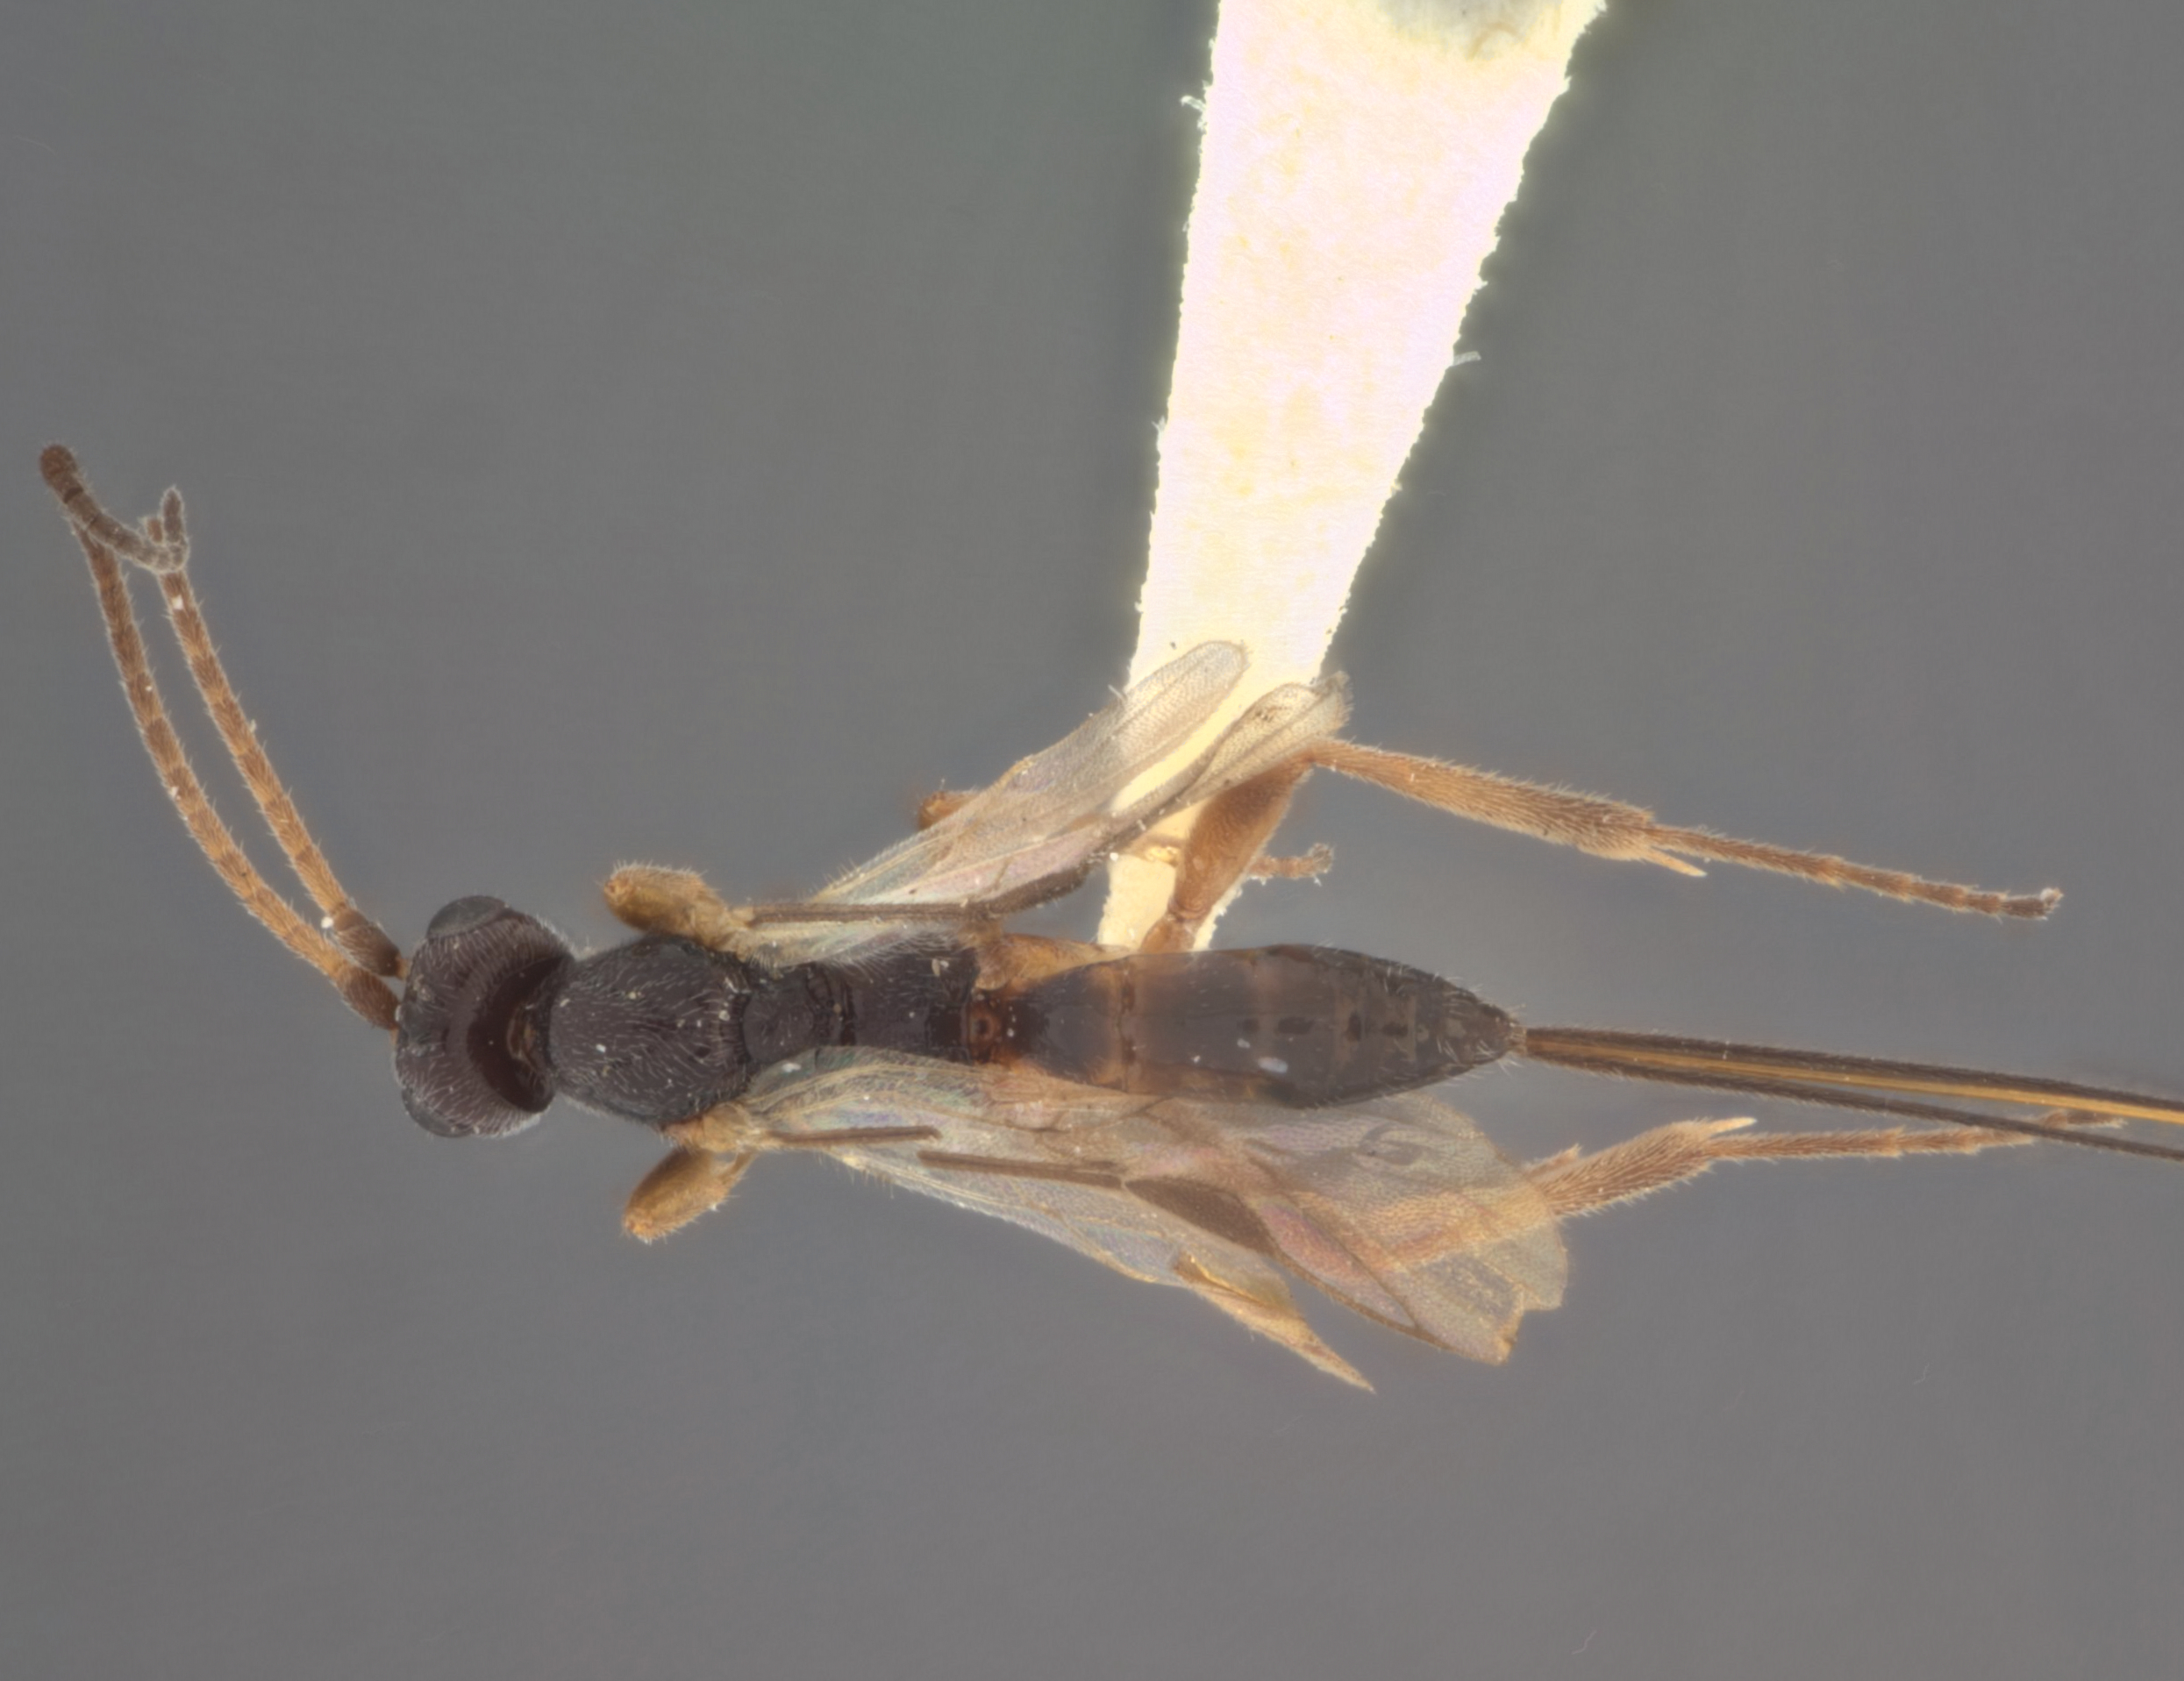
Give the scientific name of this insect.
Orgilus rasilis
